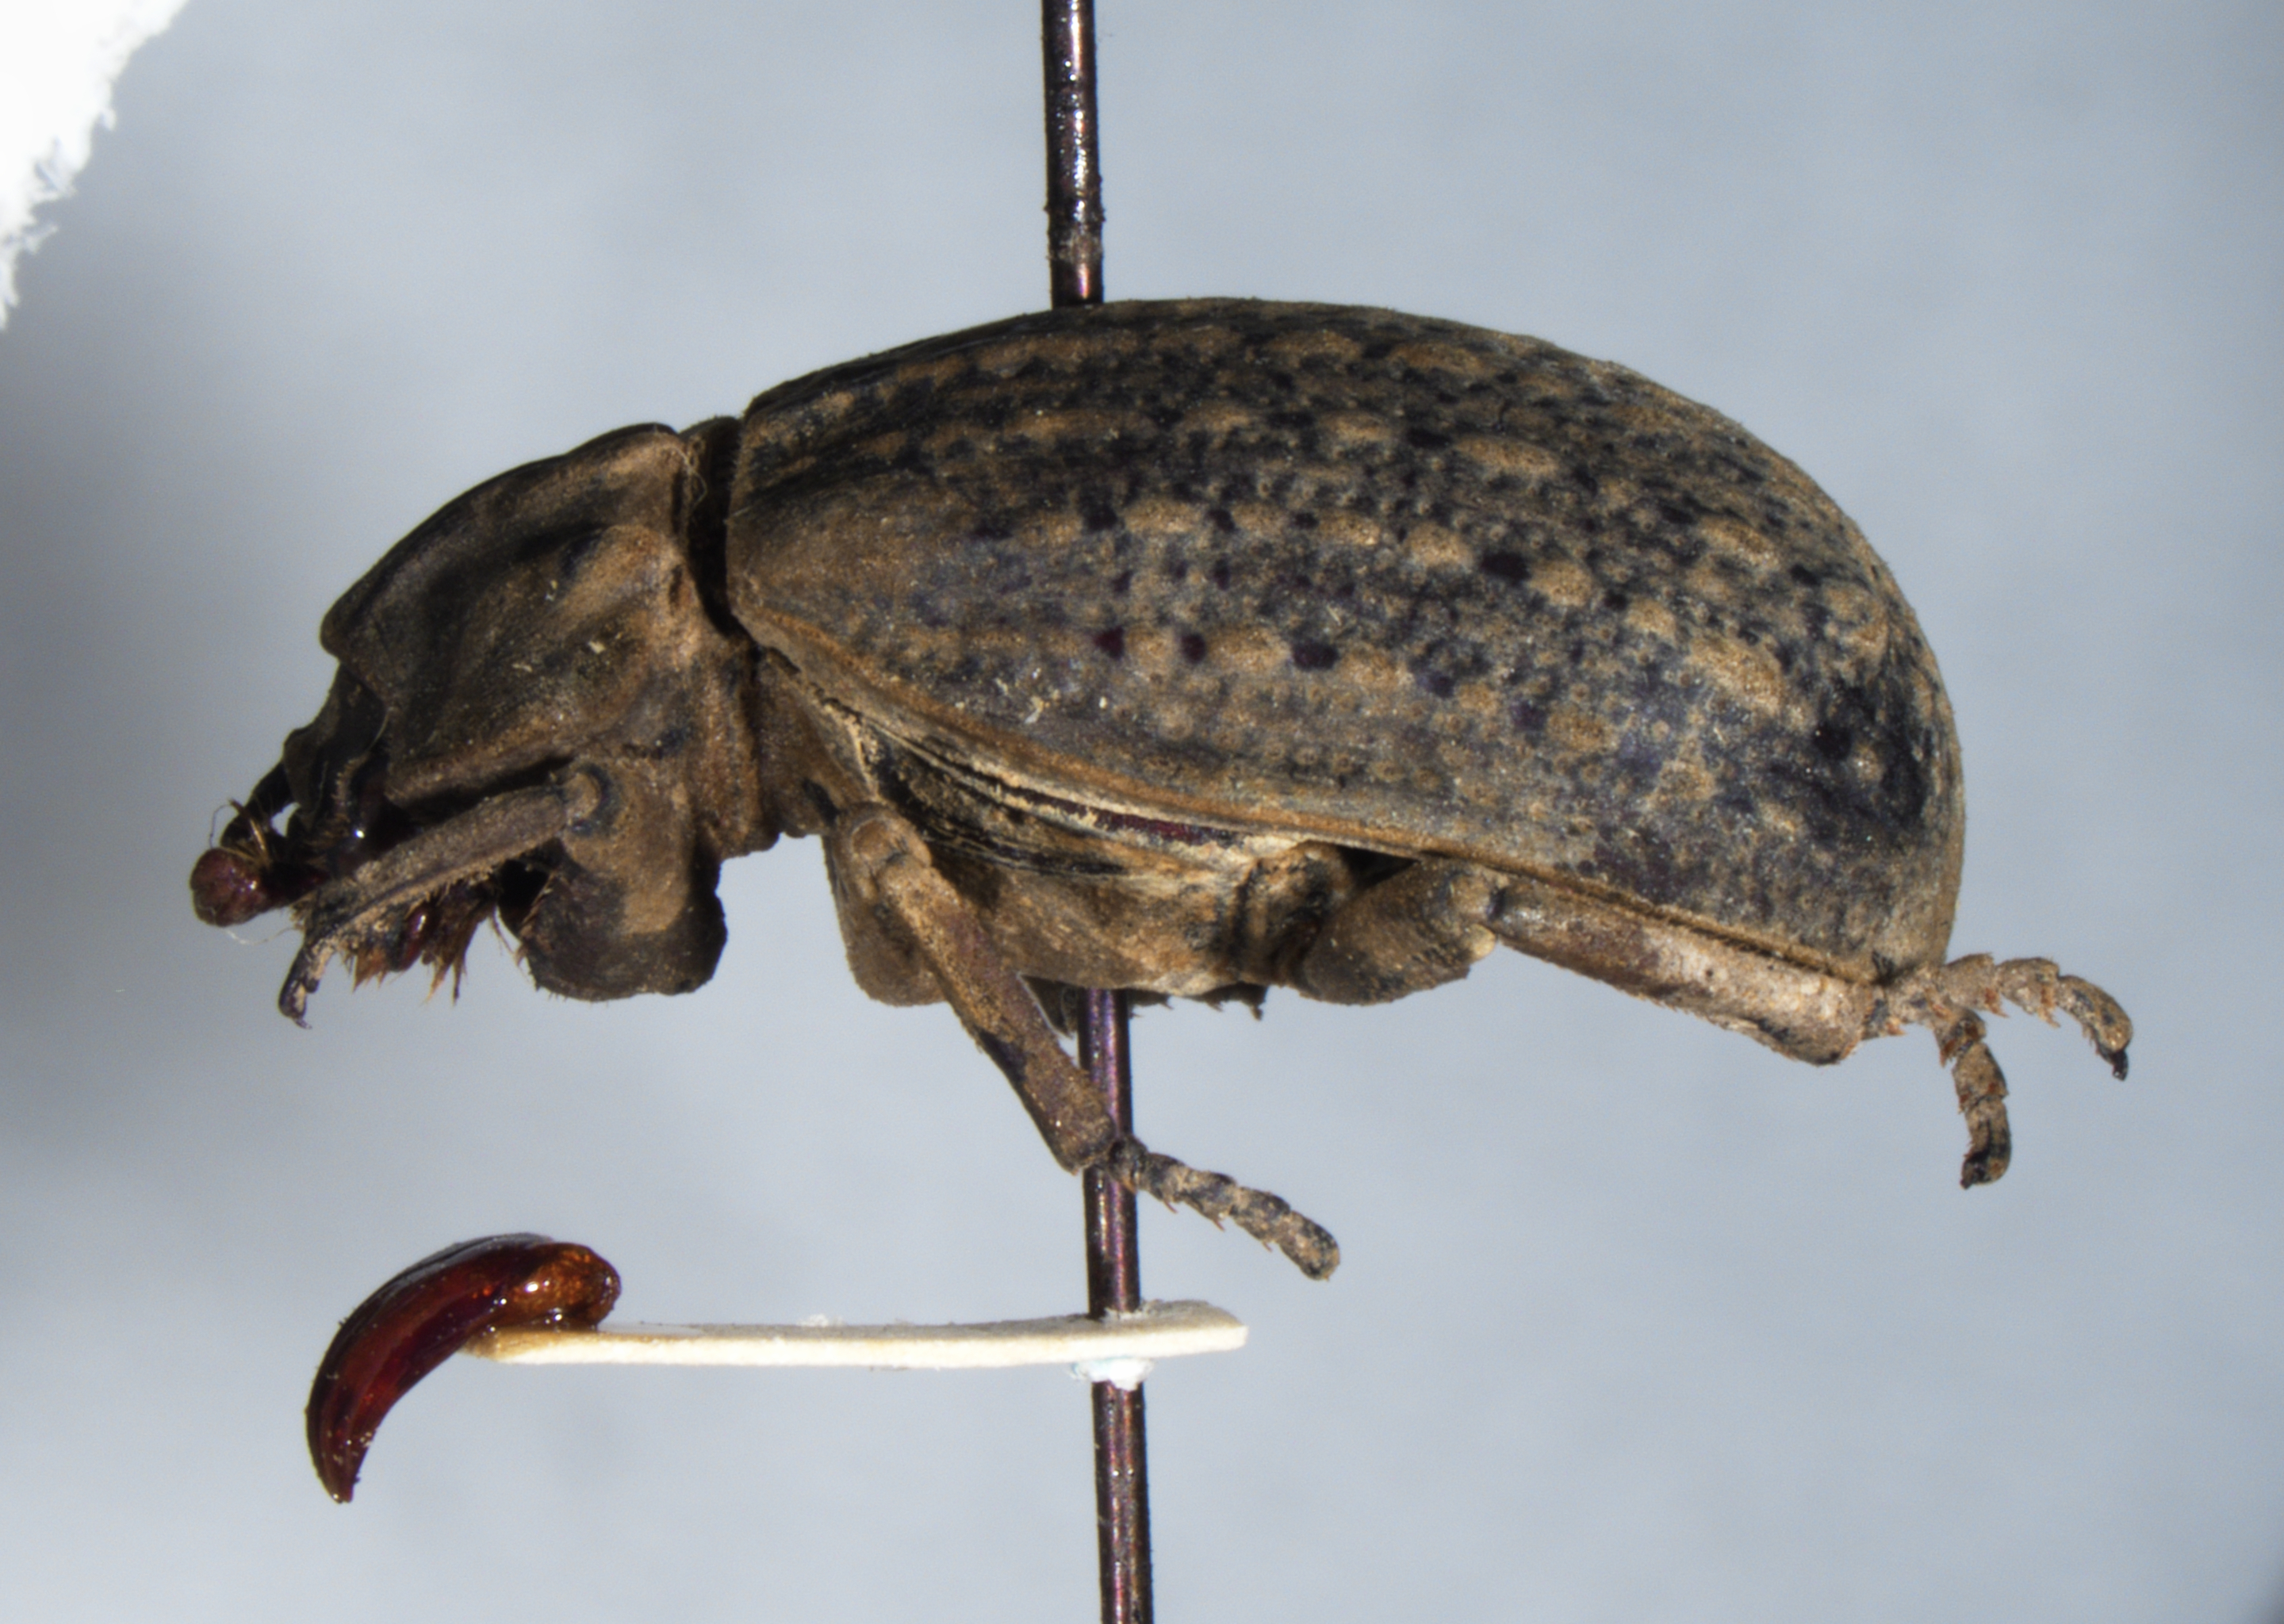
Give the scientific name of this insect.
Trox fulginosus
